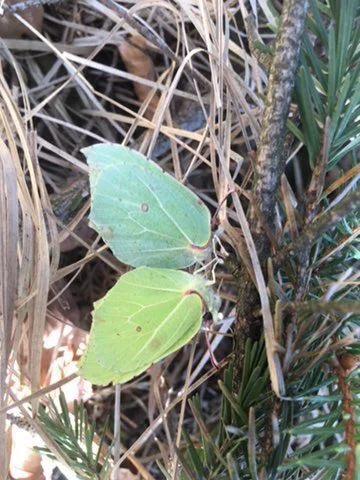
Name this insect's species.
Gonepteryx rhamni
